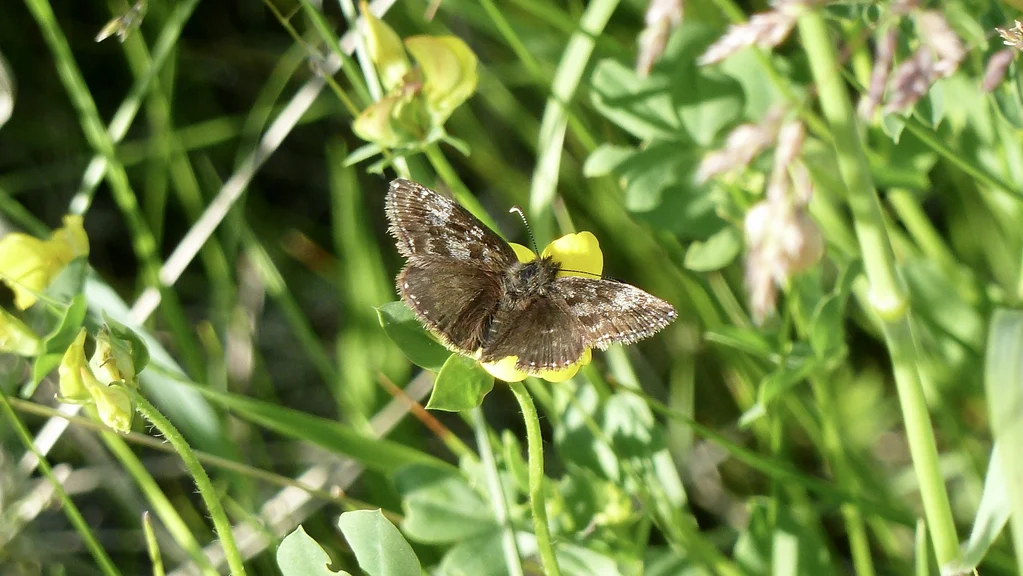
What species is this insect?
Erynnis tages
